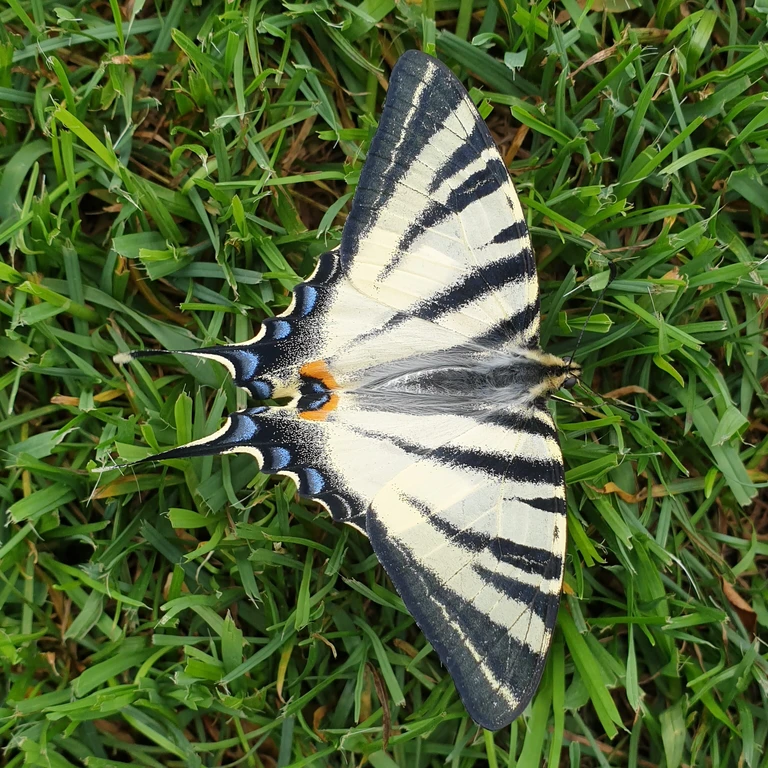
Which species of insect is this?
Iphiclides podalirius
